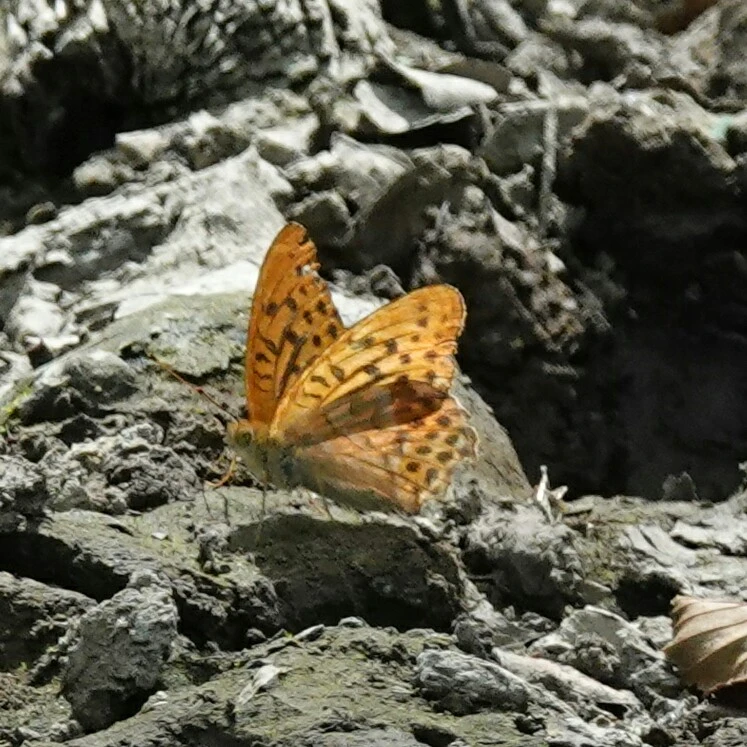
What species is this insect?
Argynnis paphia
